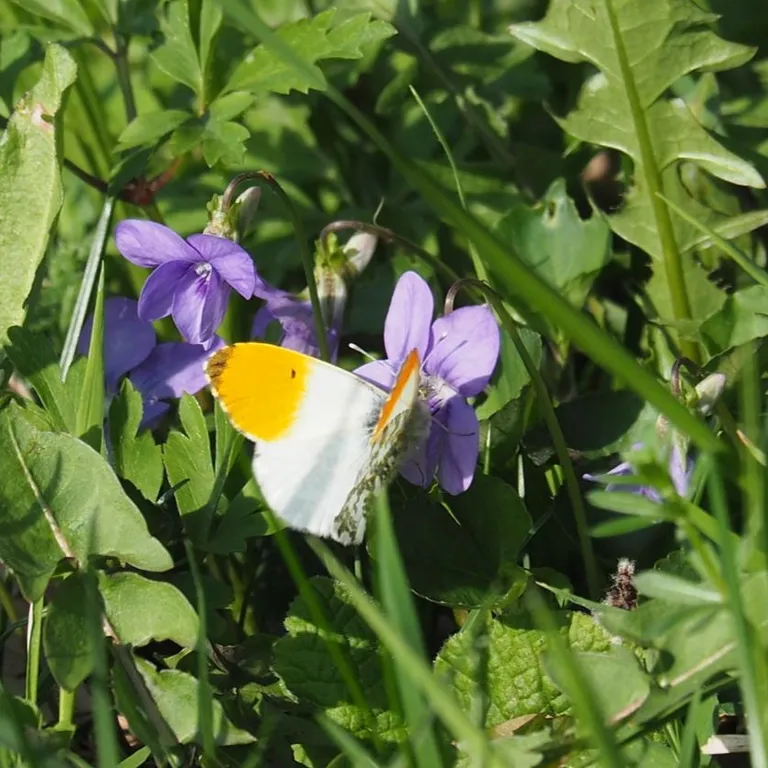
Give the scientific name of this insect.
Anthocharis cardamines
